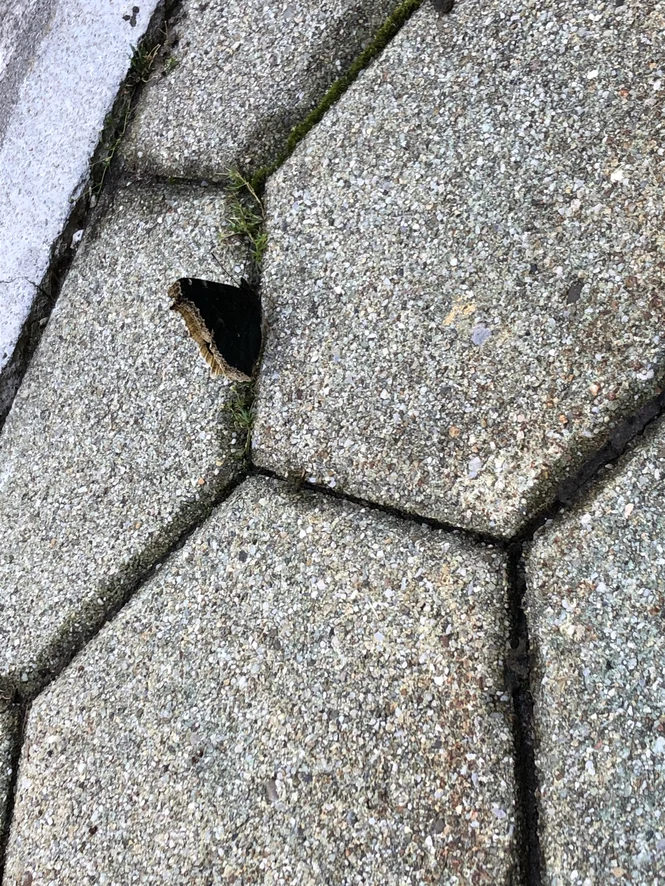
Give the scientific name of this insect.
Nymphalis antiopa
